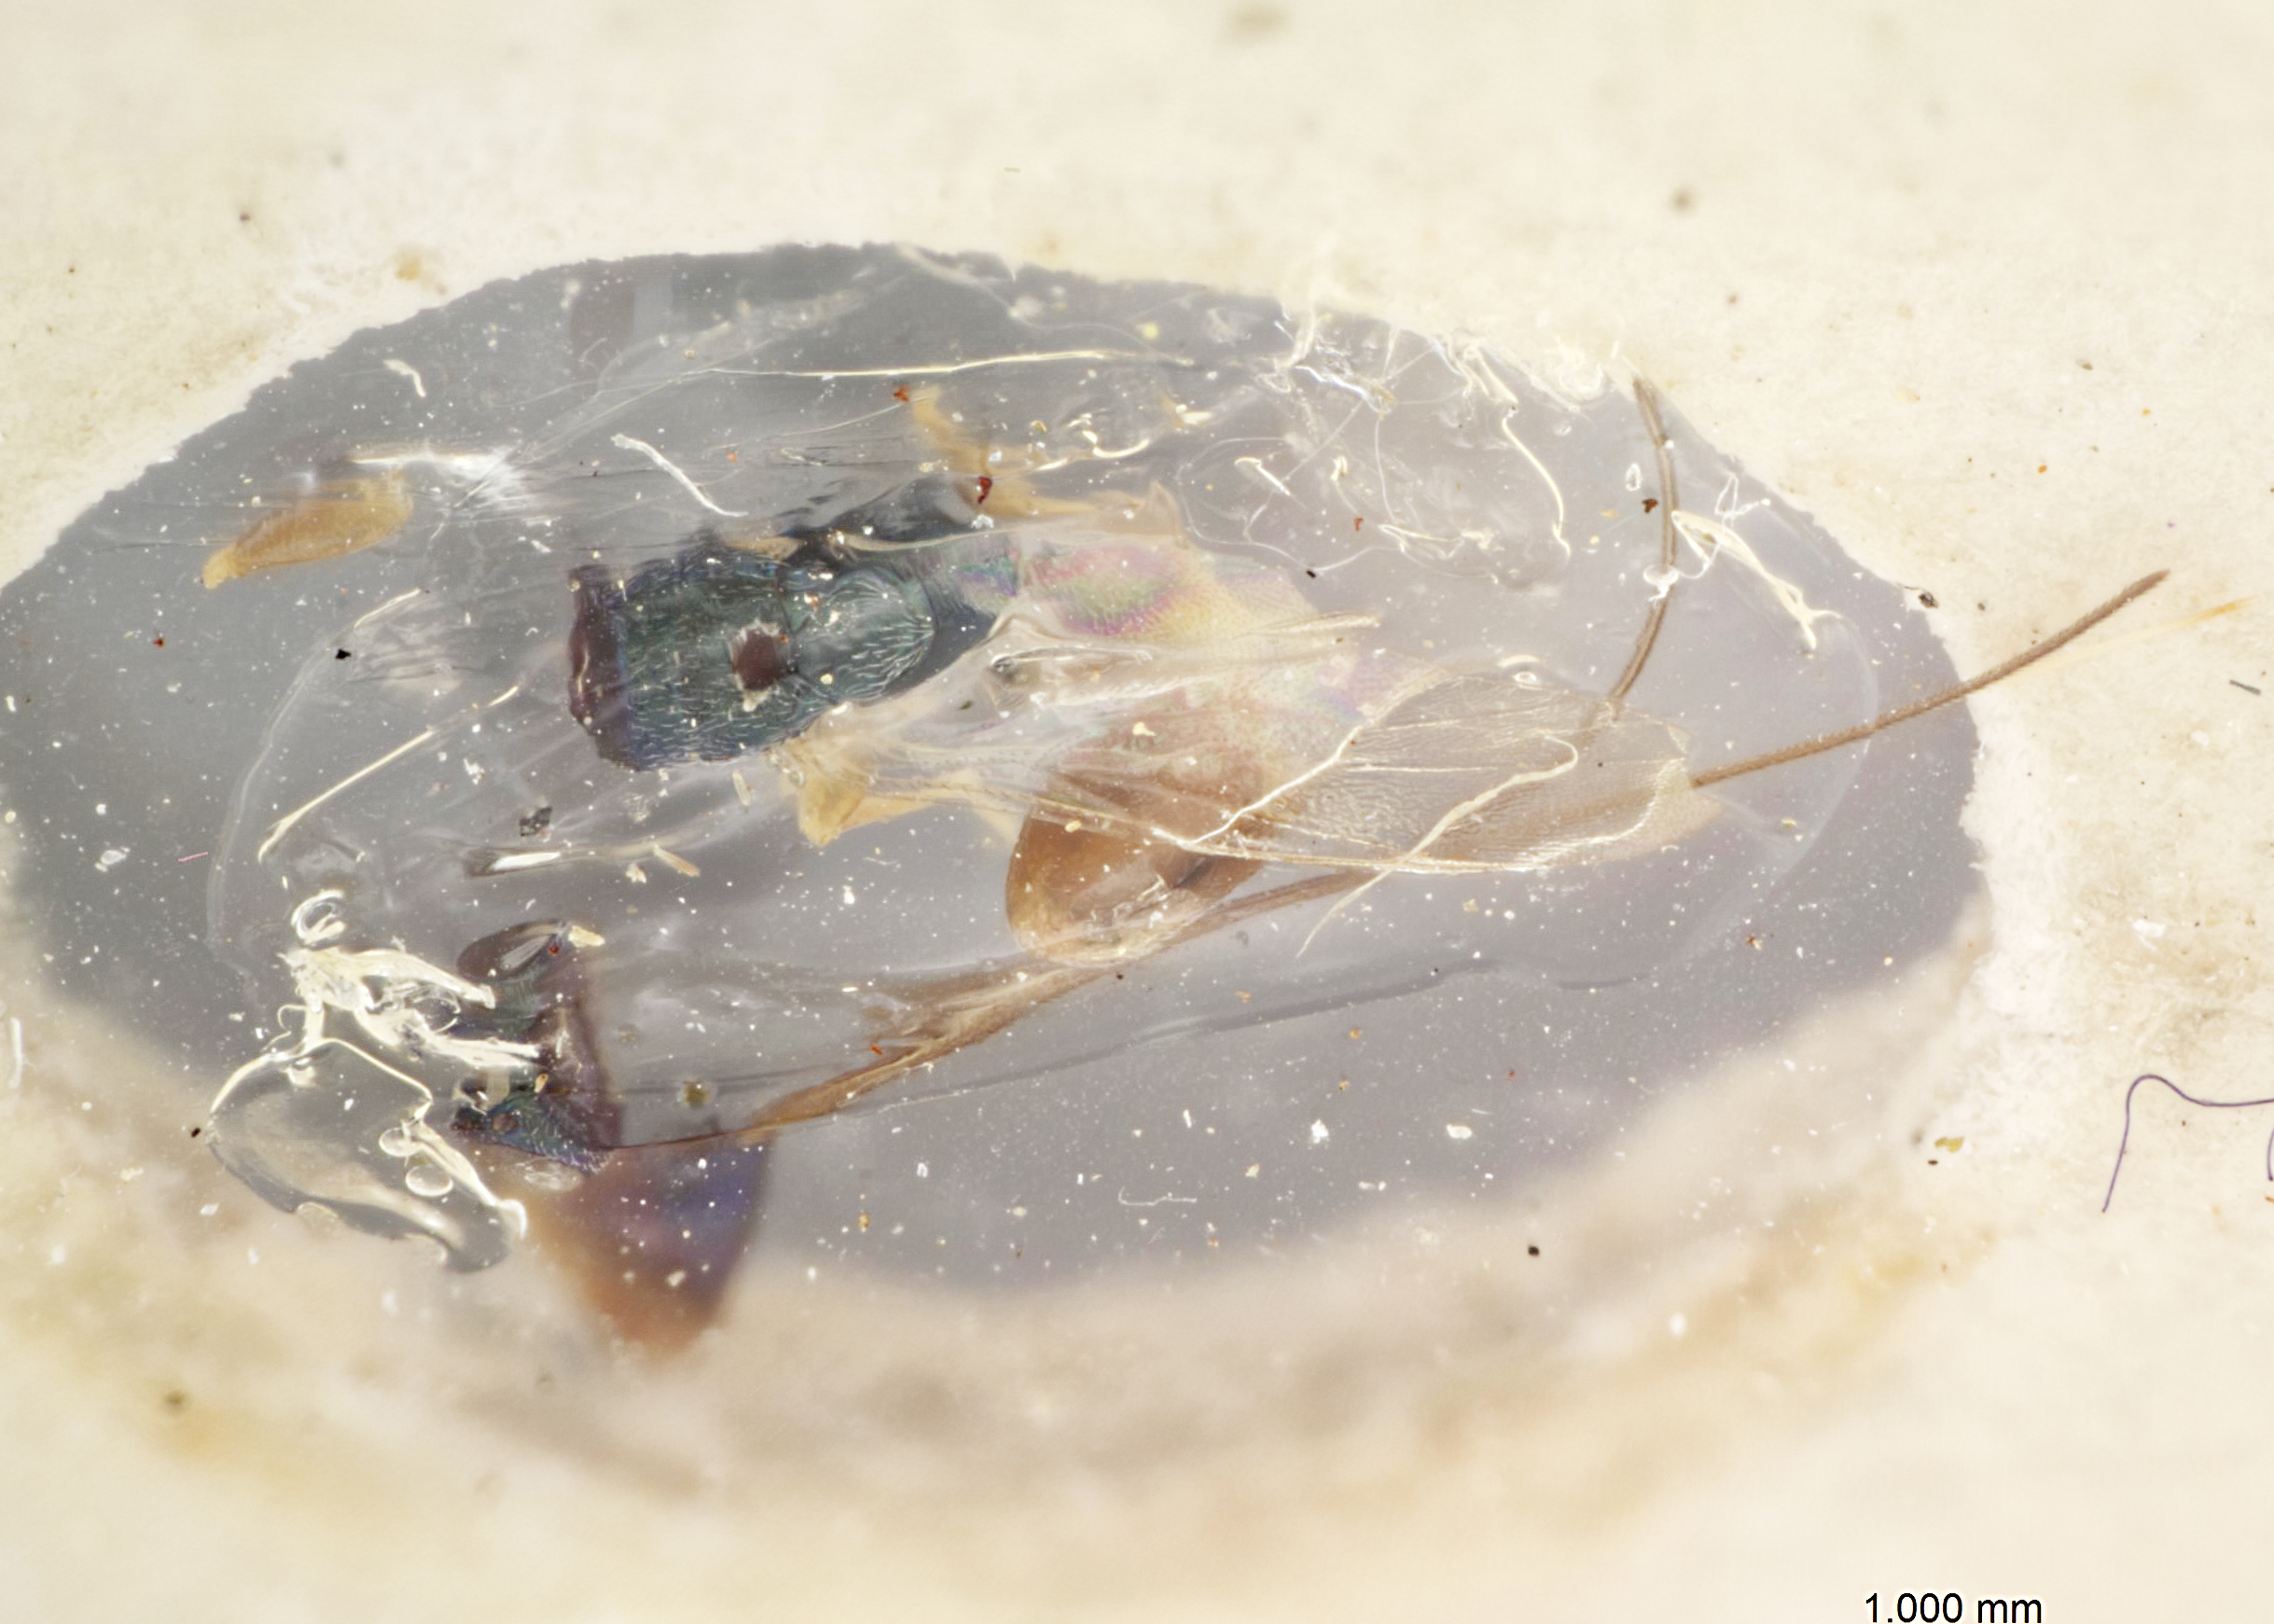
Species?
Podagrion chatterjeei
